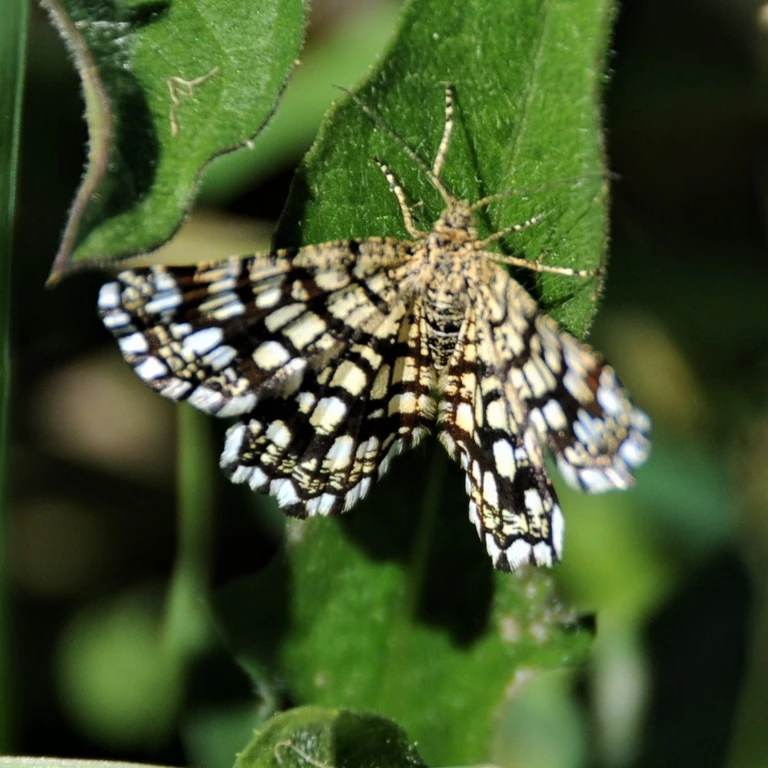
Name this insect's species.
Chiasmia clathrata
